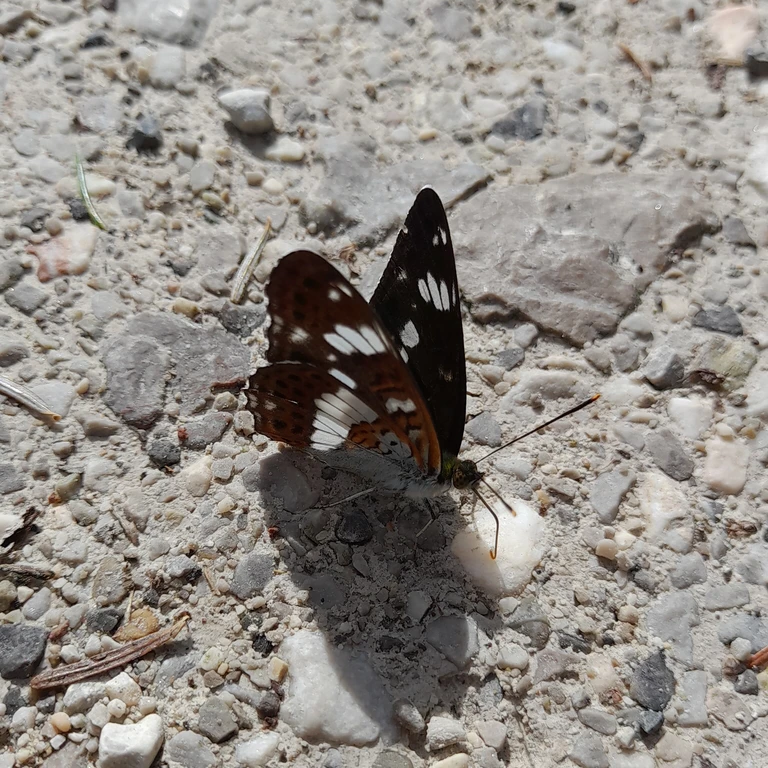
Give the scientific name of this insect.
Limenitis camilla (also Ladoga camilla)
